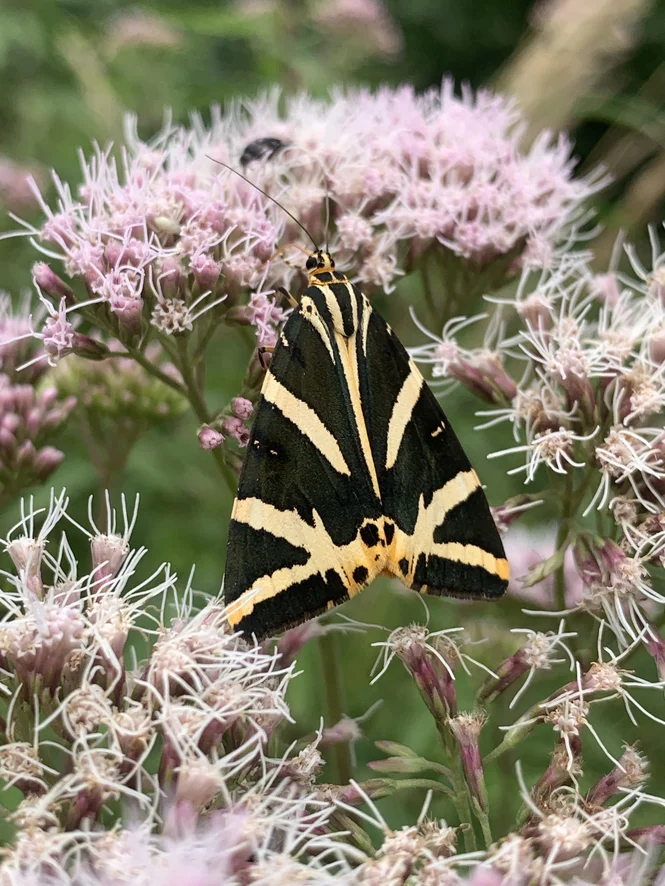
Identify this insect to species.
Euplagia quadripunctaria
